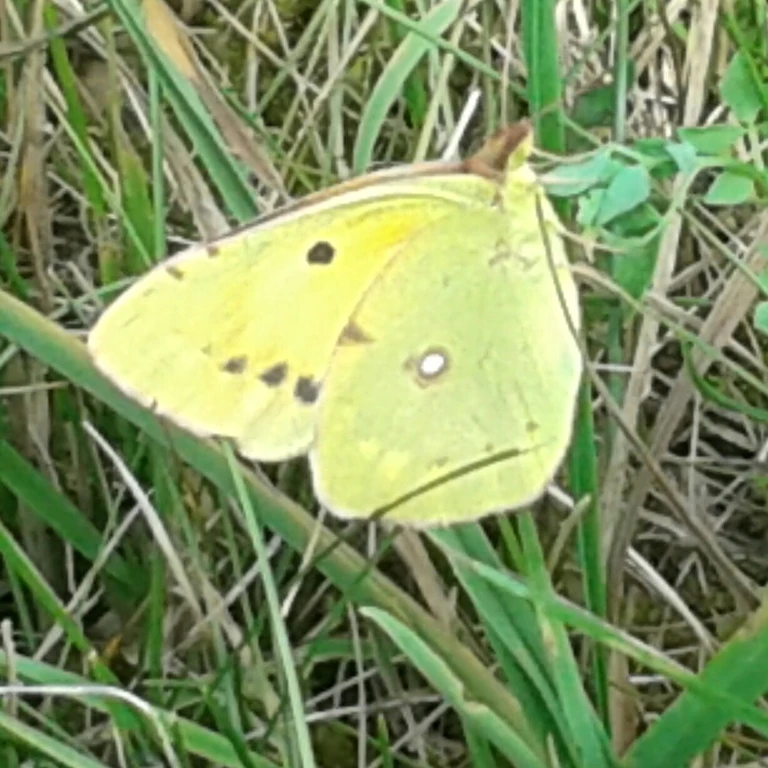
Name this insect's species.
Colias croceus
